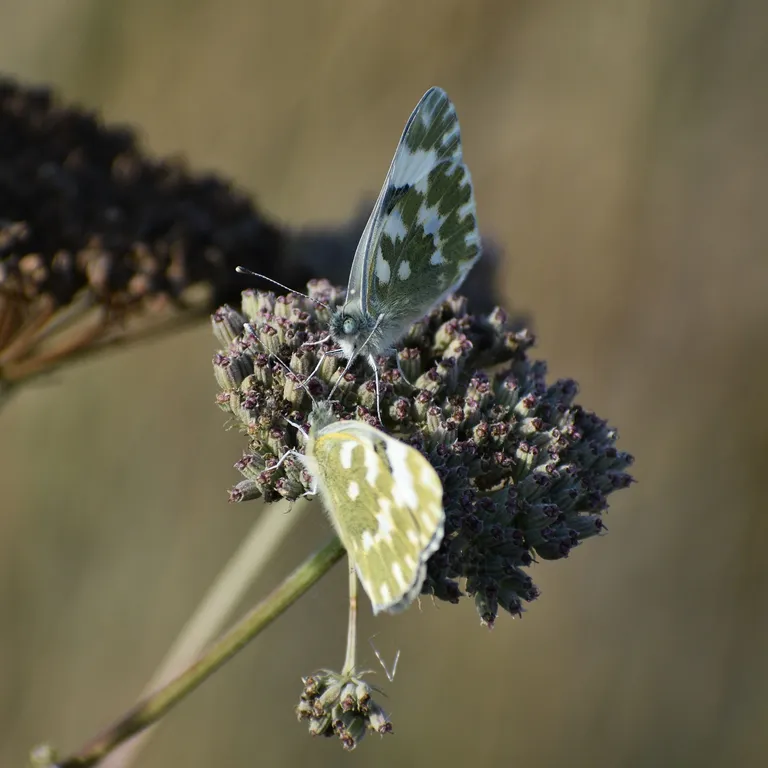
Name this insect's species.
Pontia edusa
